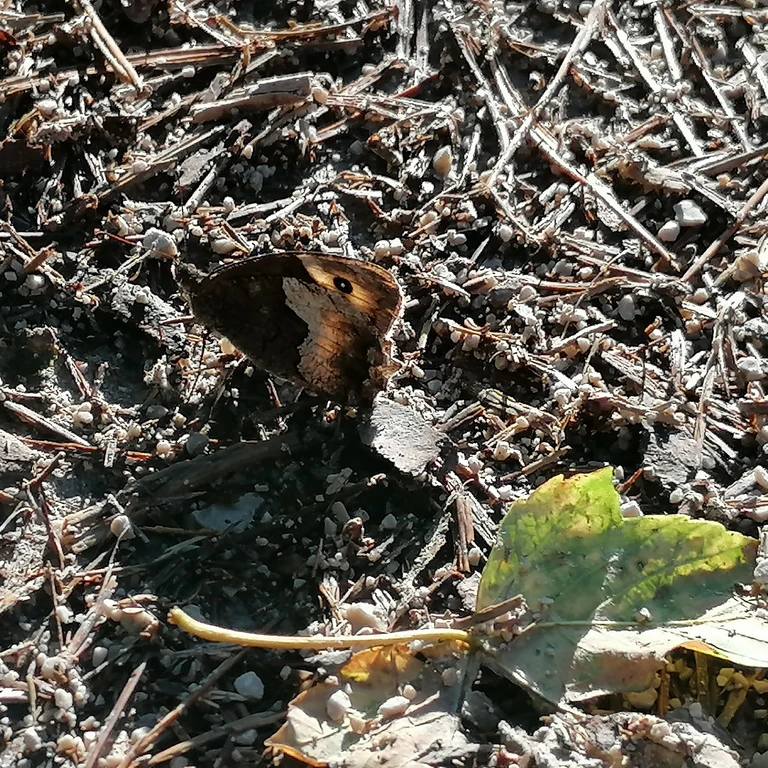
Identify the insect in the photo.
Hipparchia alcyone
